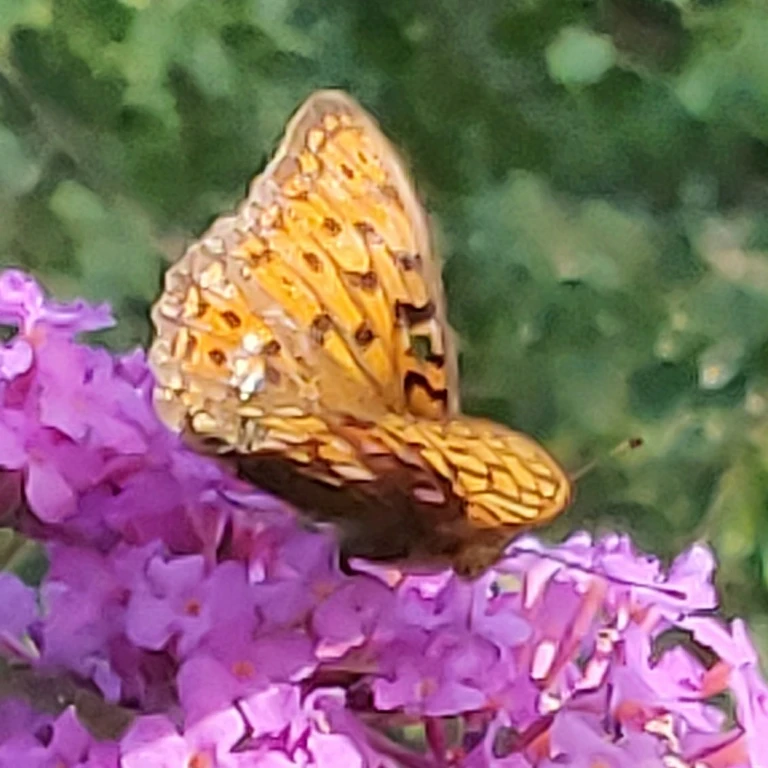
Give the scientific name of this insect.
Fabriciana adippe
